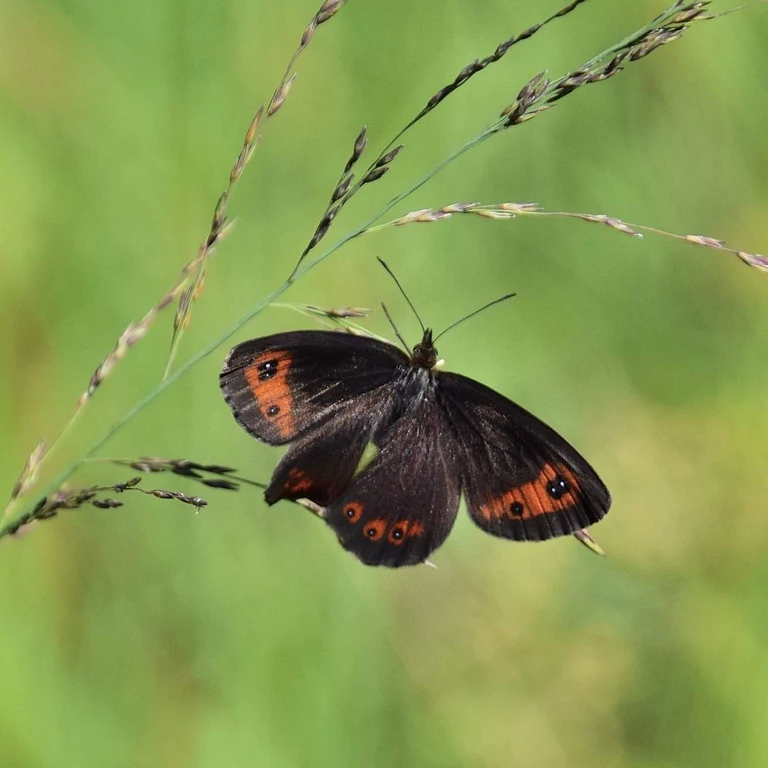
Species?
Erebia aethiops
